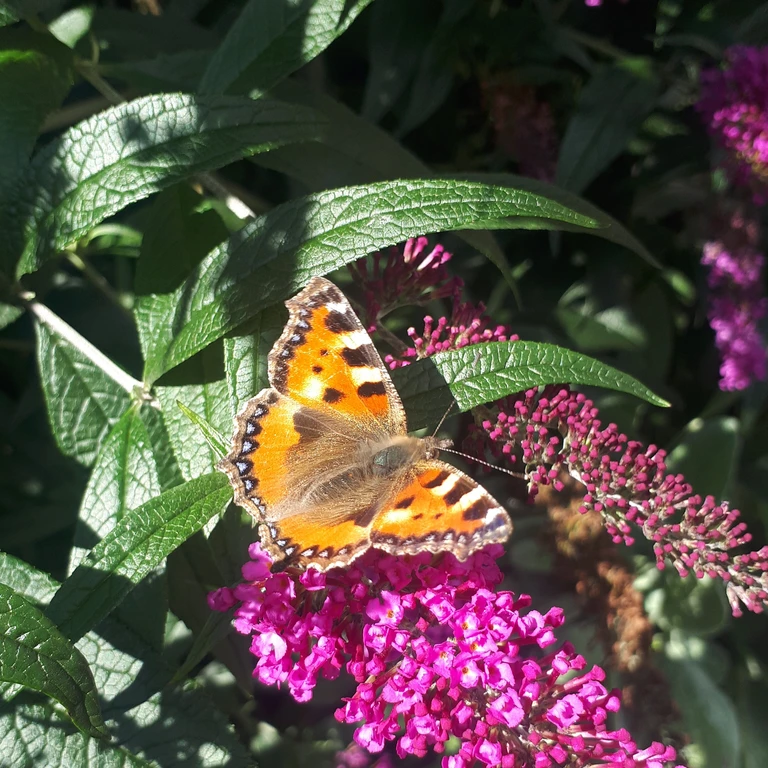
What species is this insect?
Aglais urticae
